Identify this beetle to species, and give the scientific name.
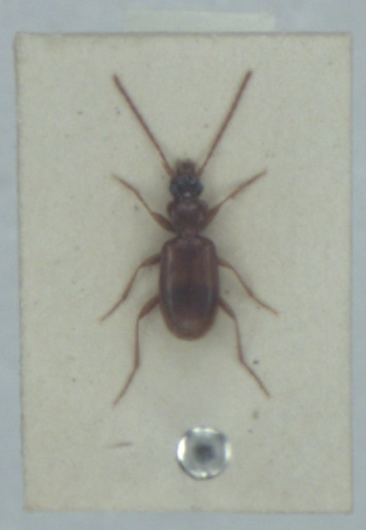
Blemus discus
